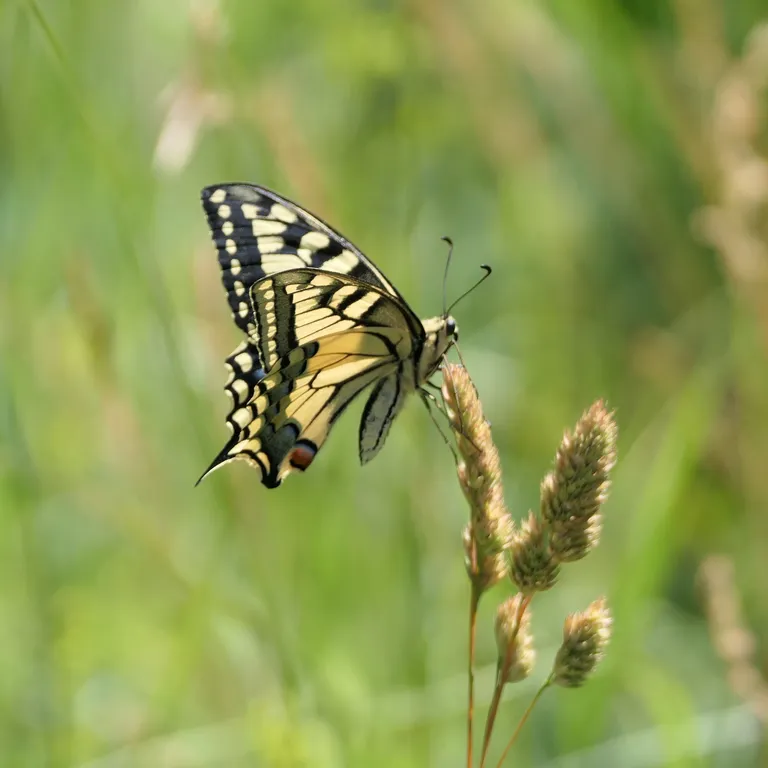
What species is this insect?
Papilio machaon
